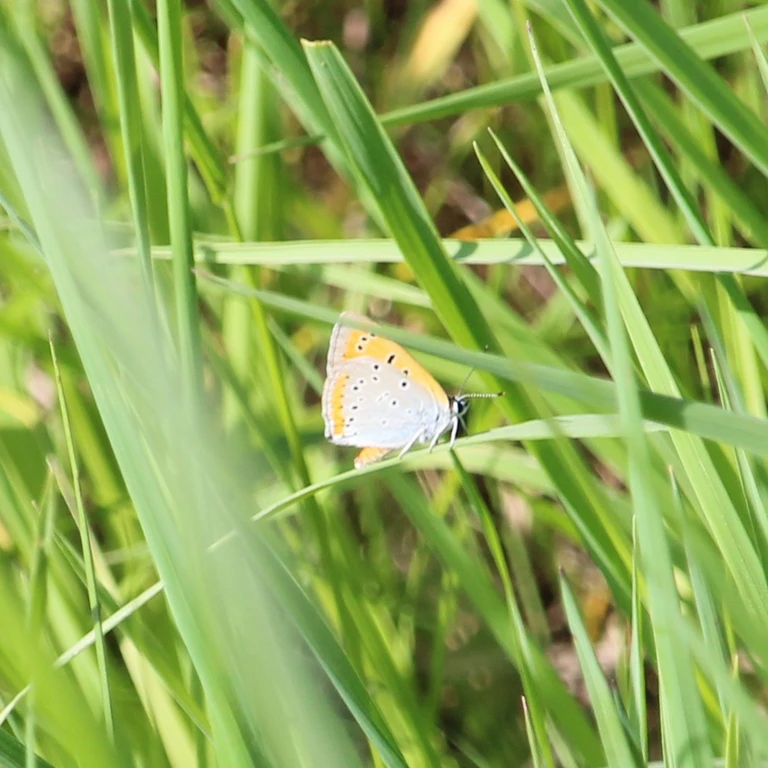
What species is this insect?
Lycaena dispar
